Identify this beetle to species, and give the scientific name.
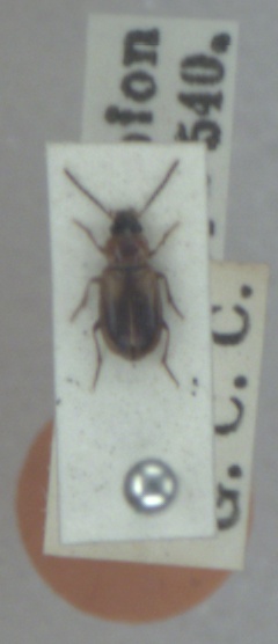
Acupalpus dorsalis
